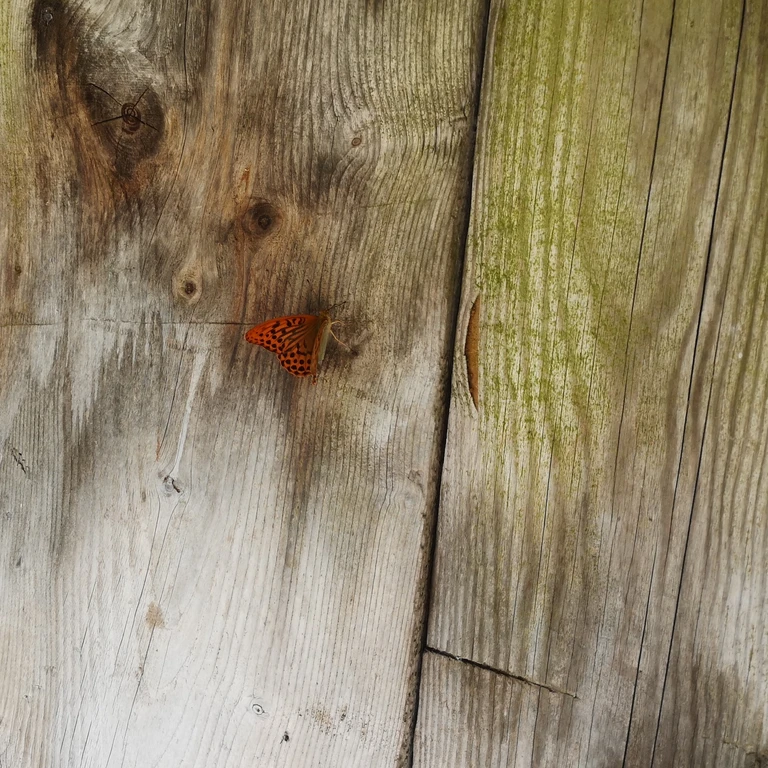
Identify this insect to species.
Argynnis paphia
